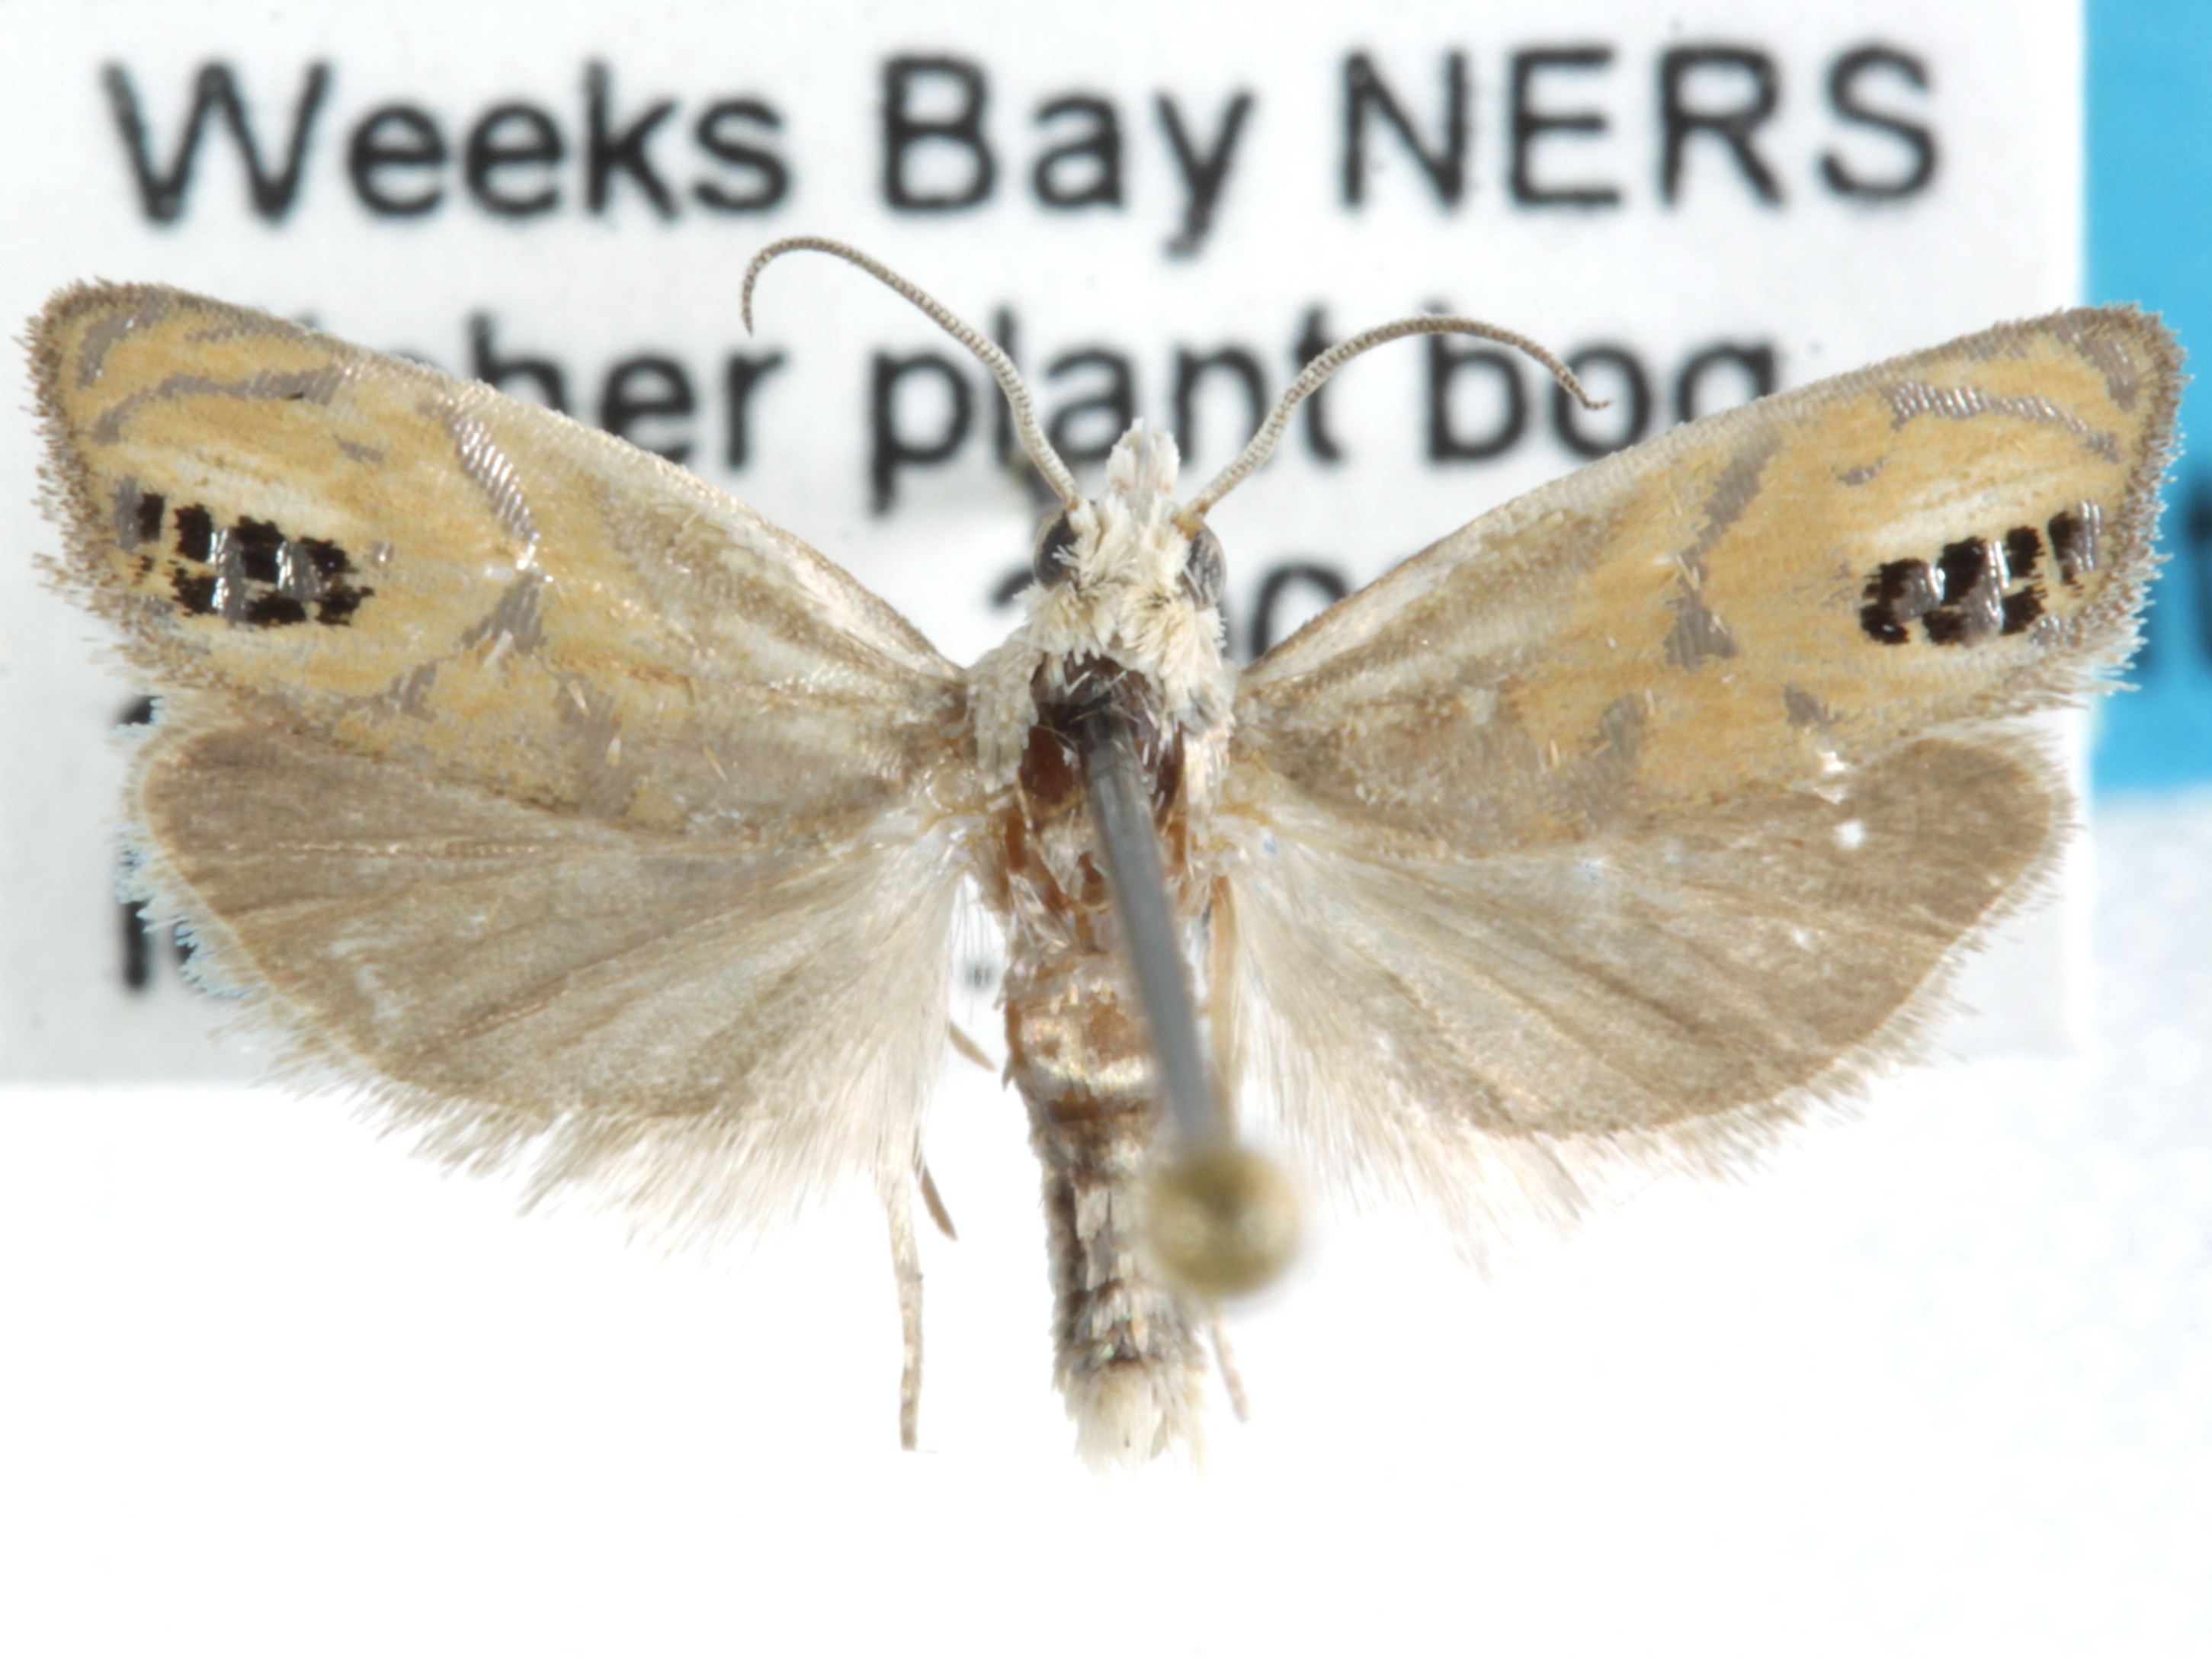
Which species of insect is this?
Eucosma paragemellana
